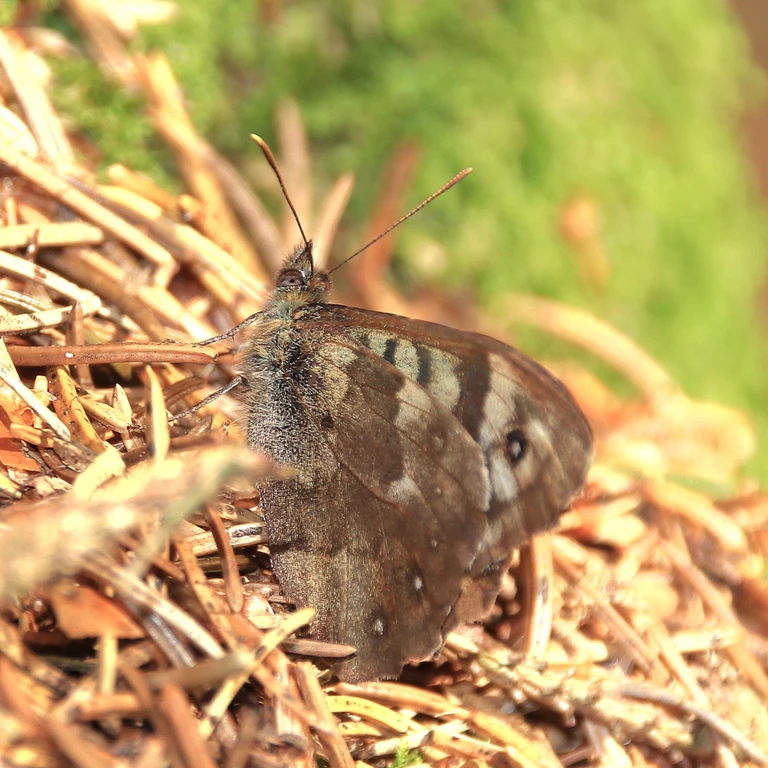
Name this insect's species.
Pararge aegeria
